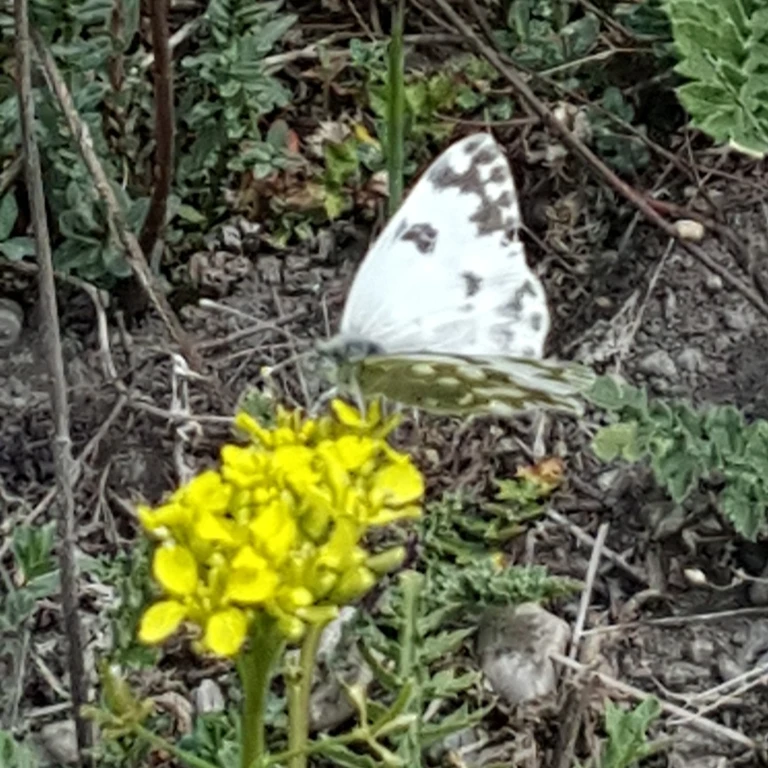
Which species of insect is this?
Pontia edusa
